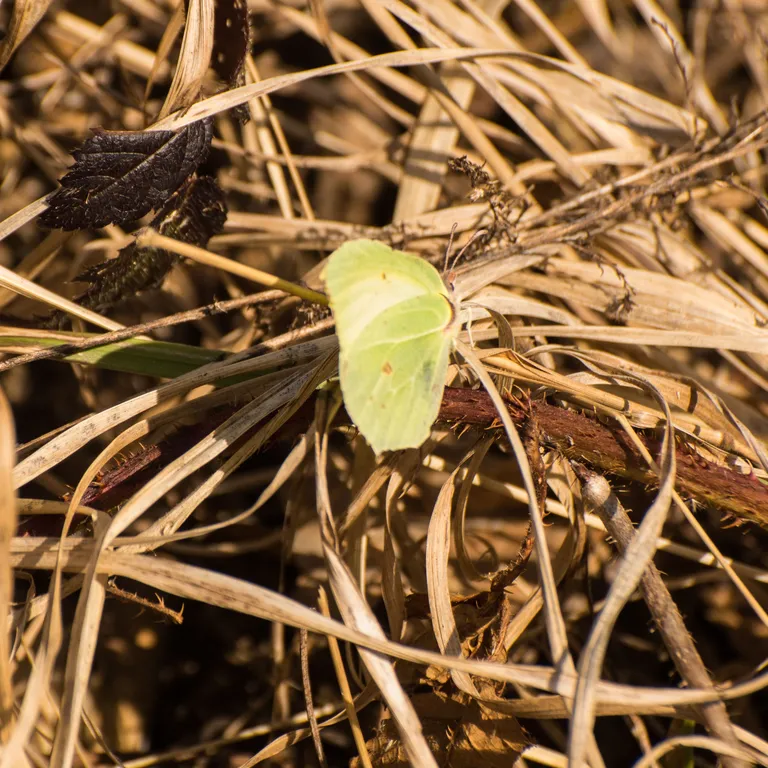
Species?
Gonepteryx rhamni
